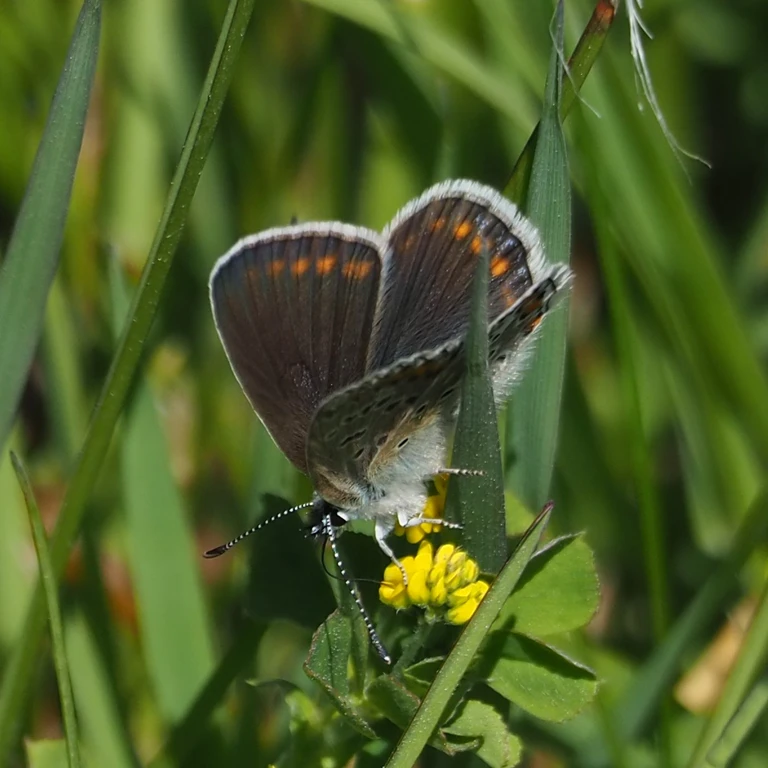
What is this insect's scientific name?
Polyommatus icarus
